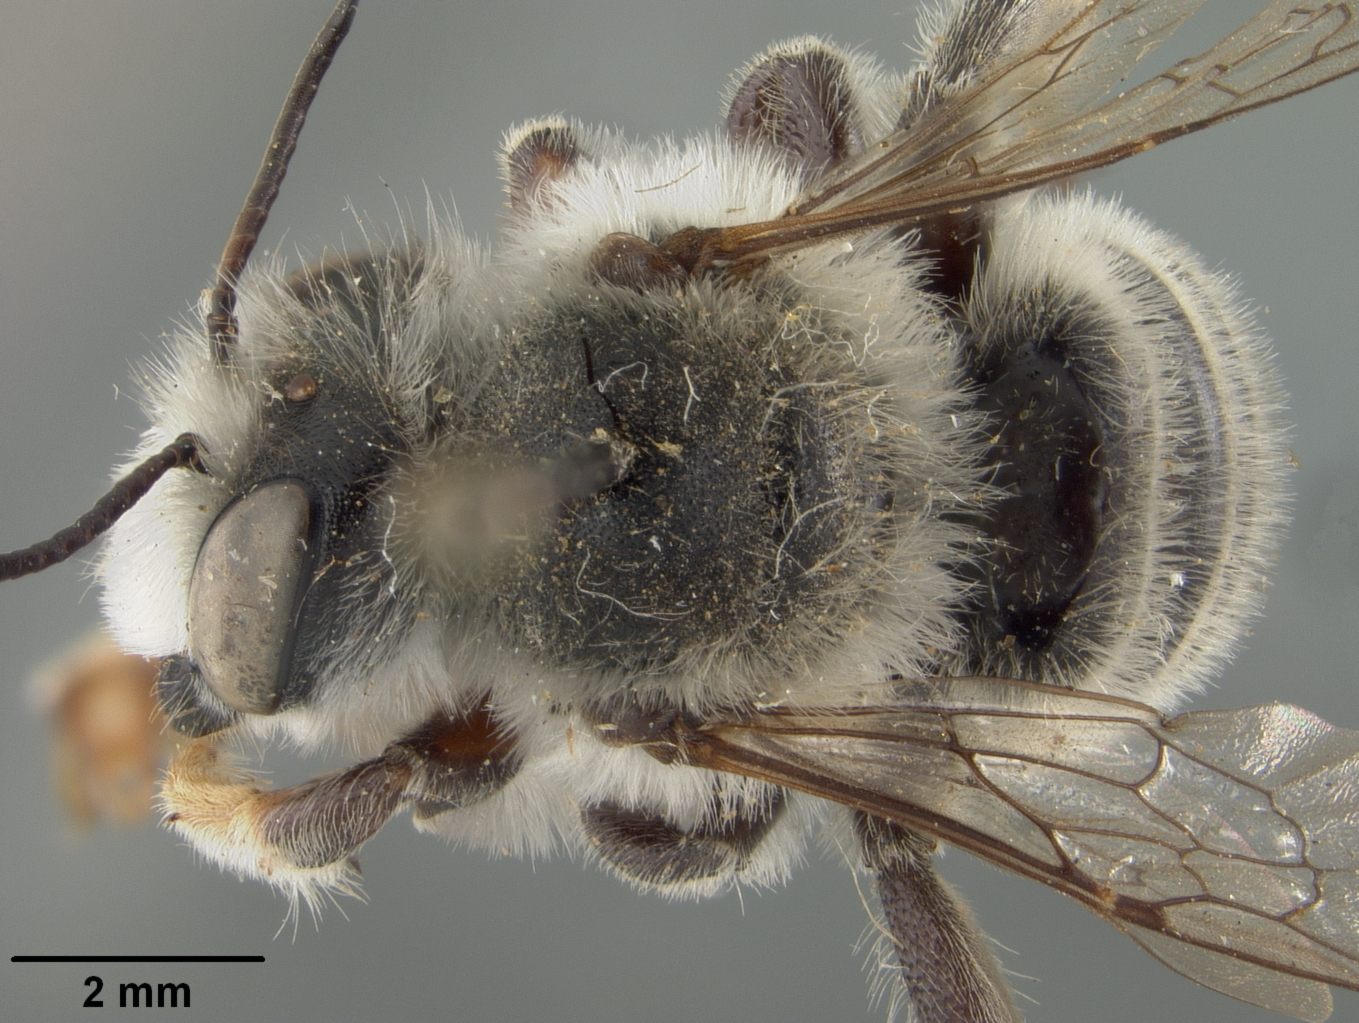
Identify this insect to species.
Megachile macneilli
